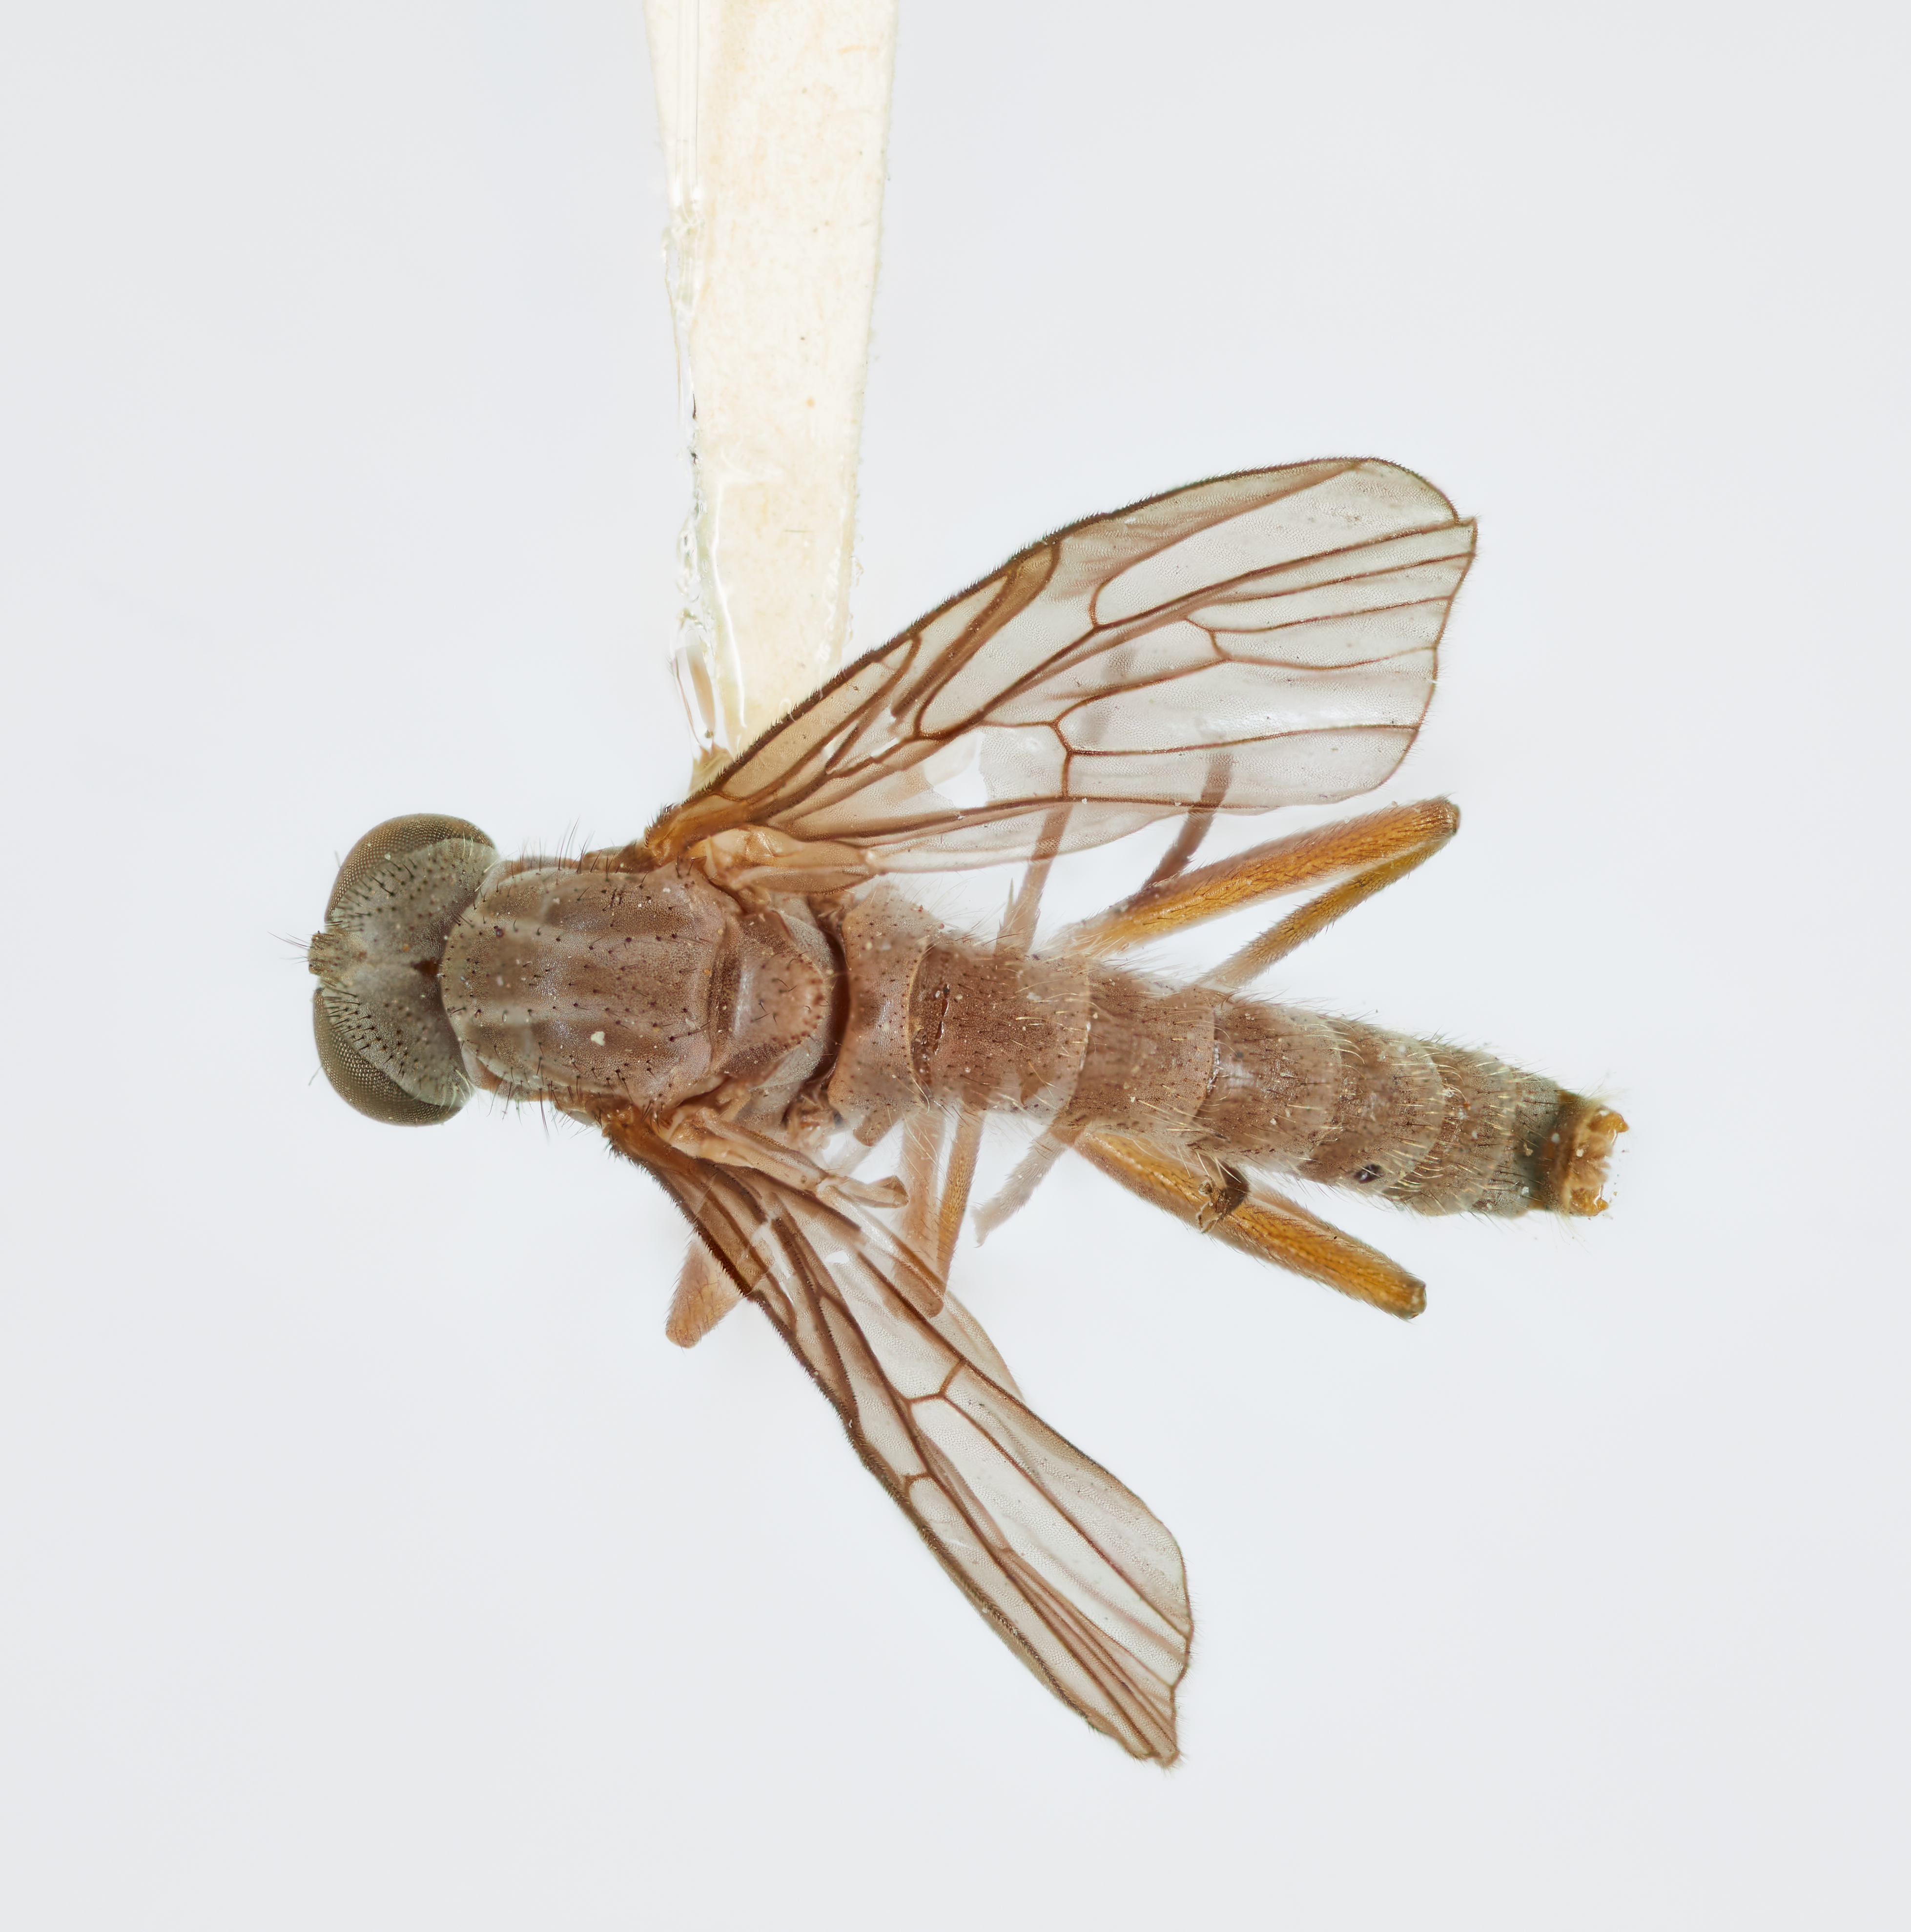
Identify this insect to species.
Rhagio pollinosus
